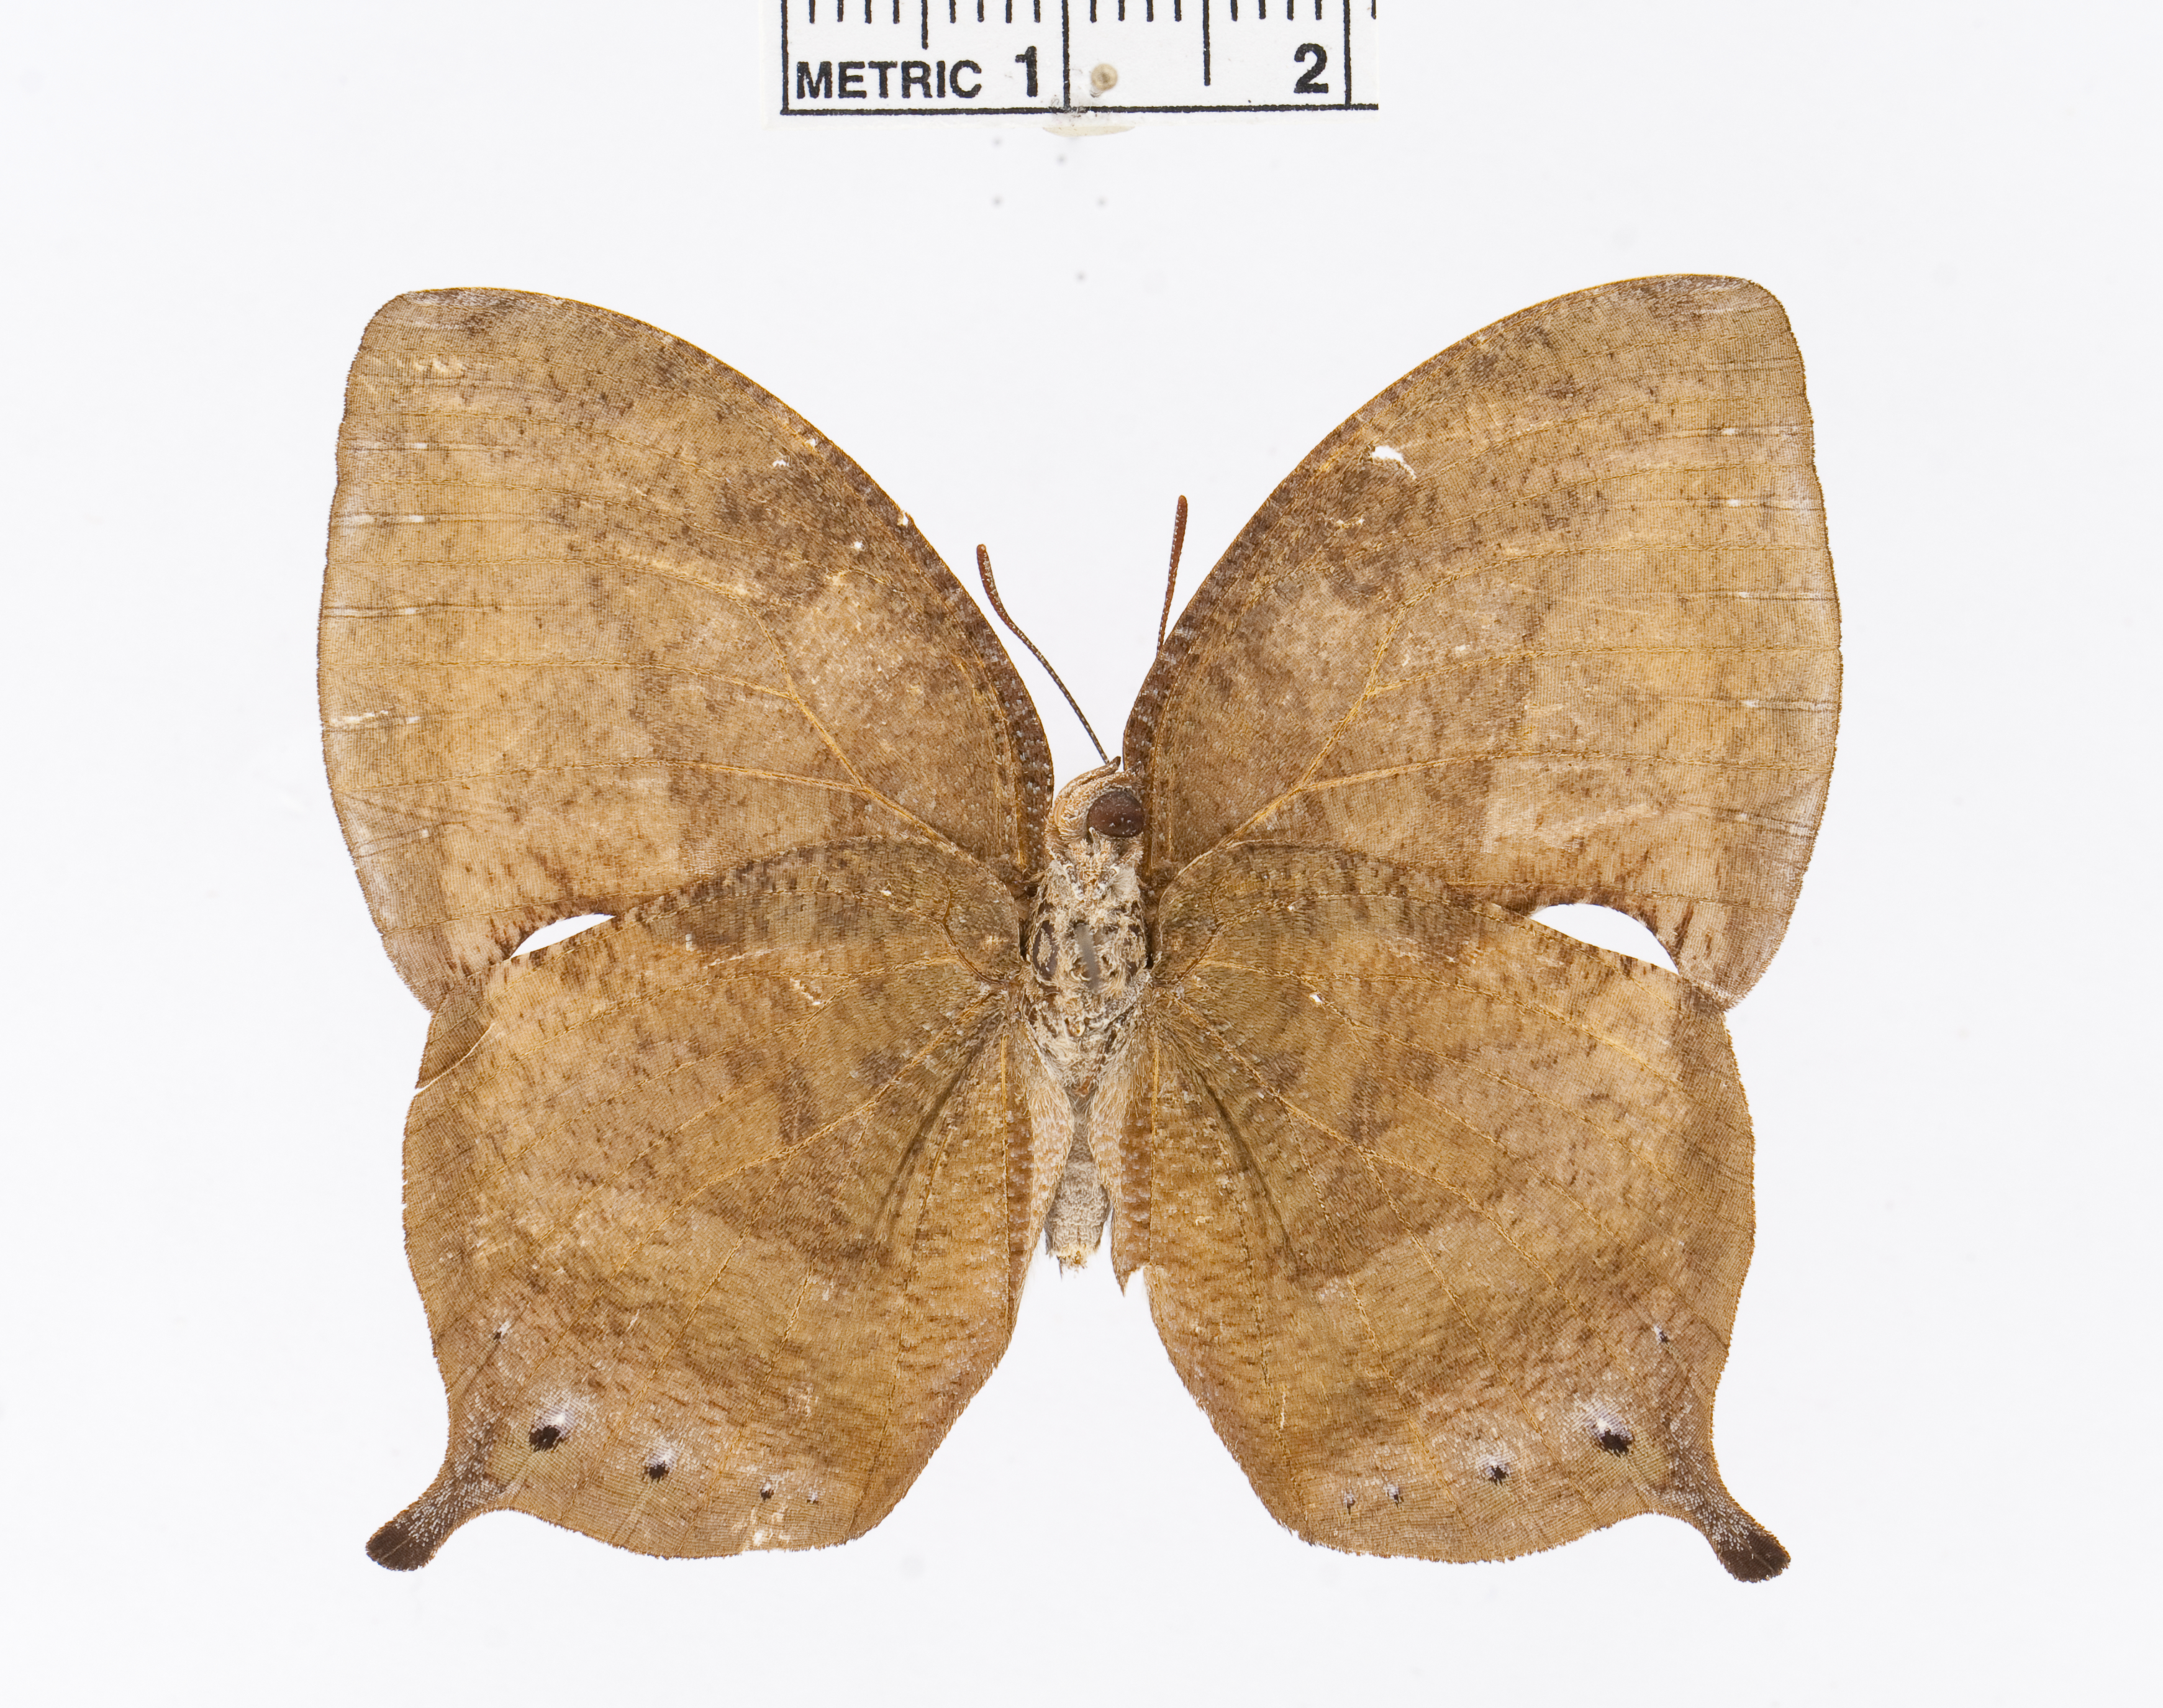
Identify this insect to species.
Memphis leonida
